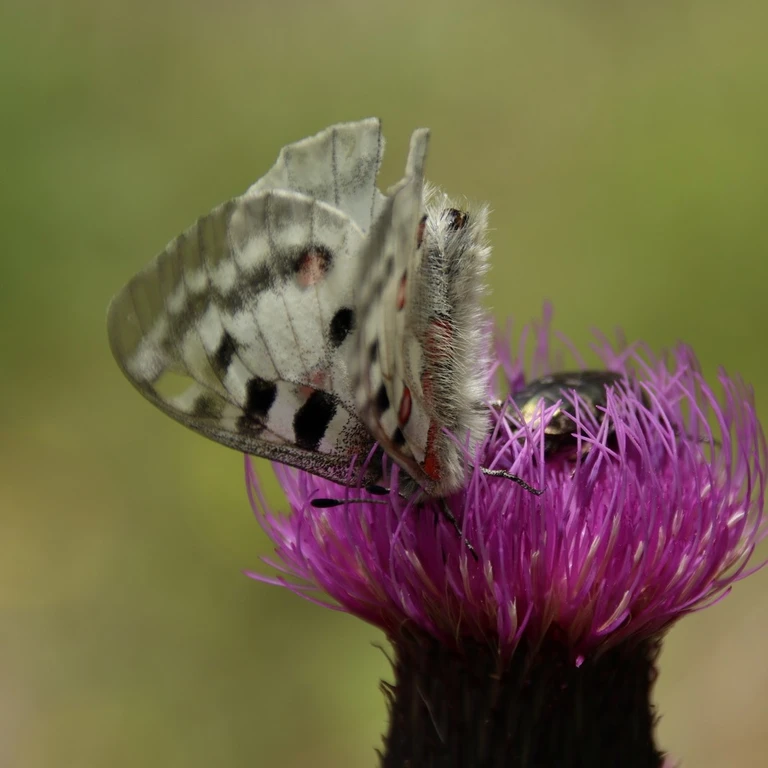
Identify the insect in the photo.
Parnassius apollo
